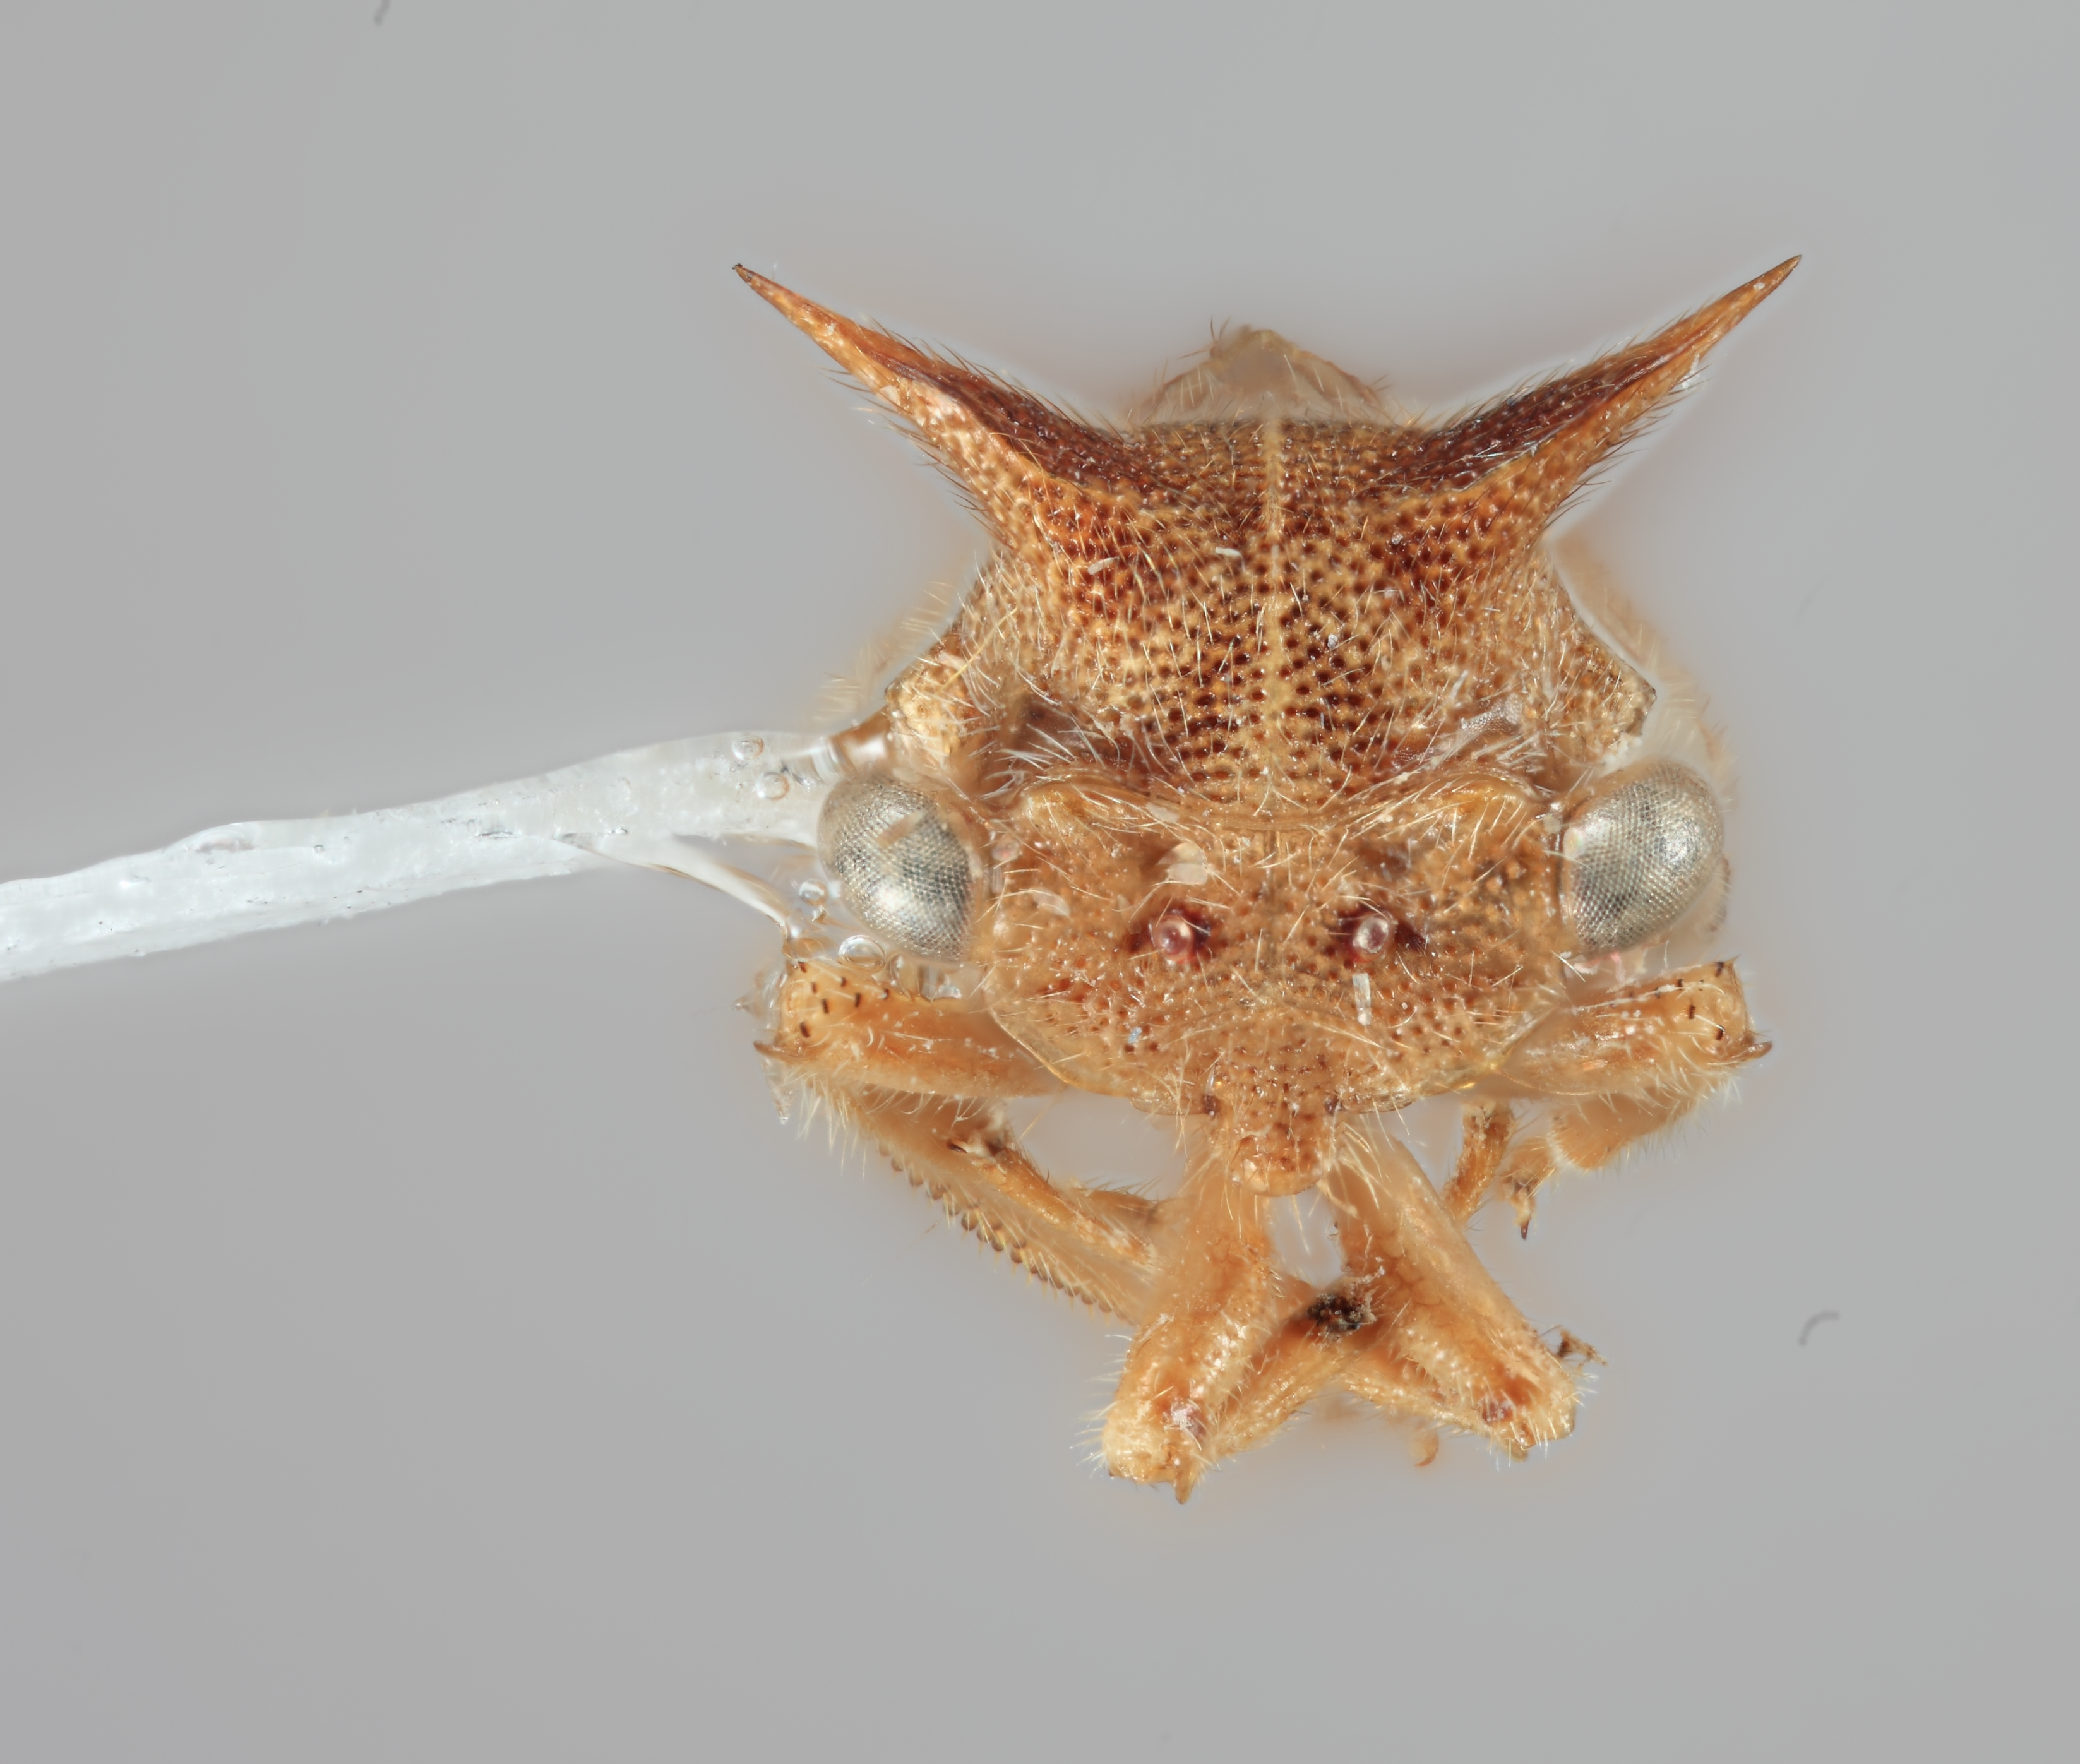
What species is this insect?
Tolania reflexa
